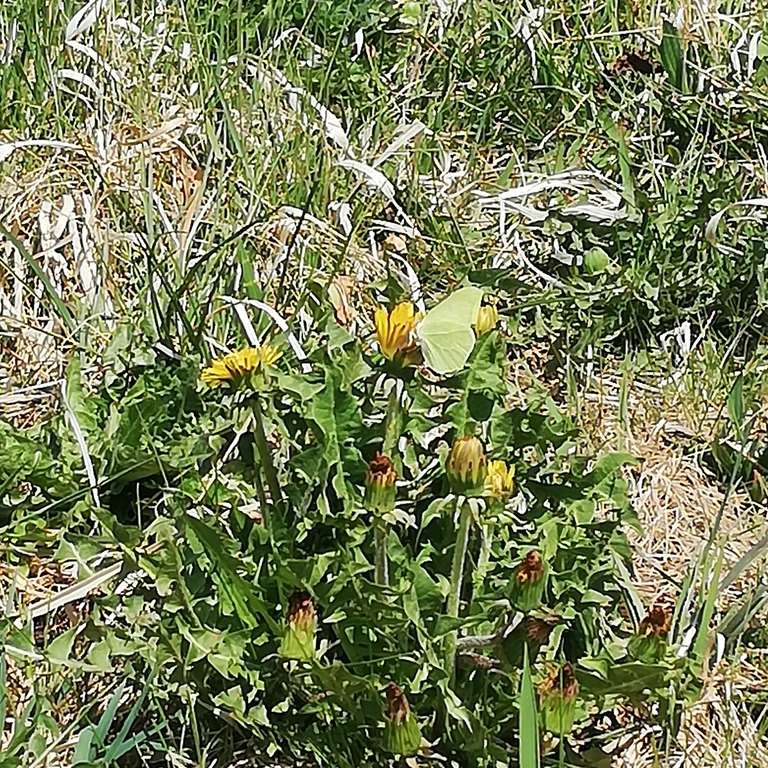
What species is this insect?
Gonepteryx rhamni
